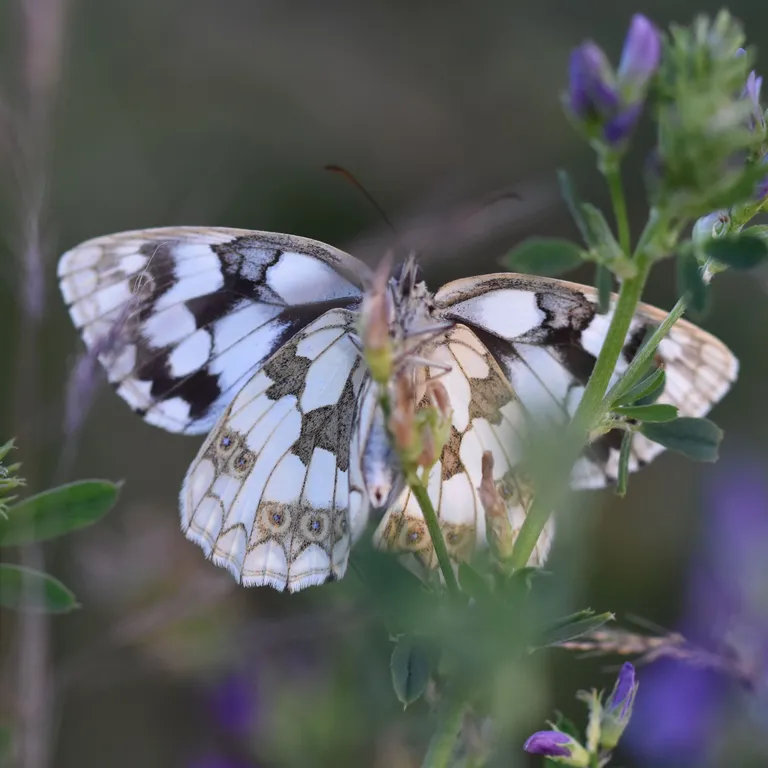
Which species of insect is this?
Melanargia galathea
